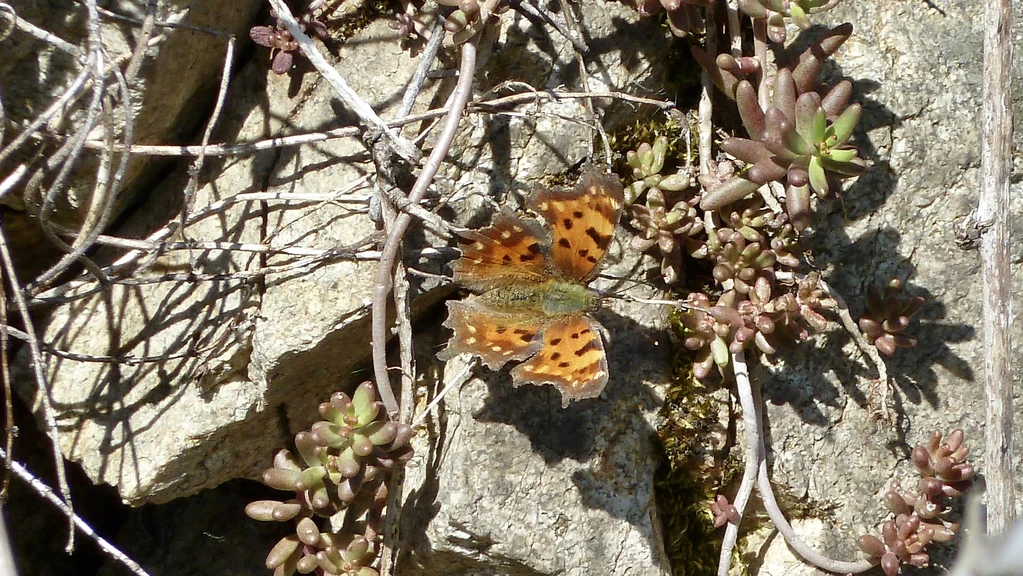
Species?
Polygonia c-album
